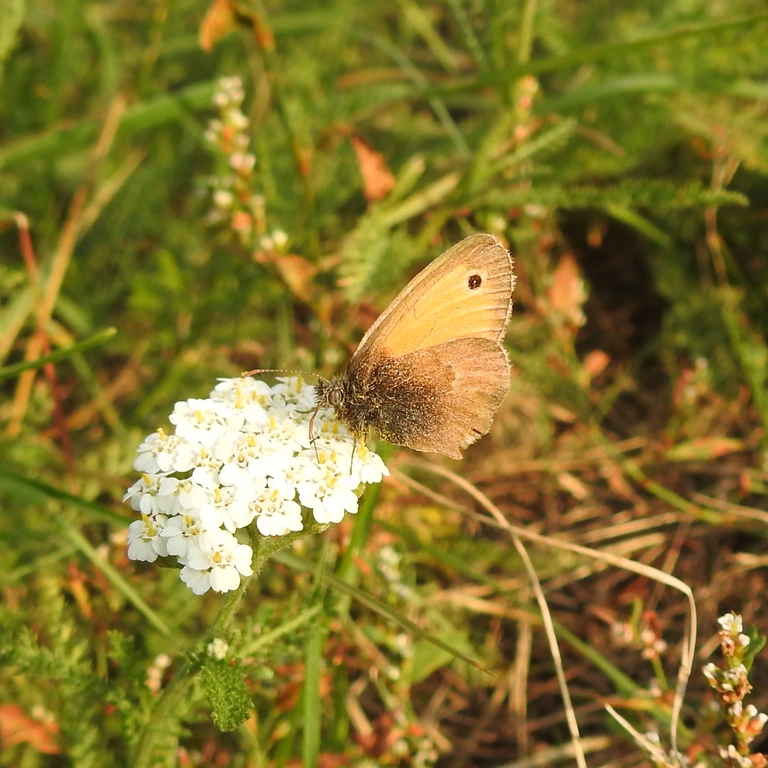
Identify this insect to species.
Coenonympha pamphilus
